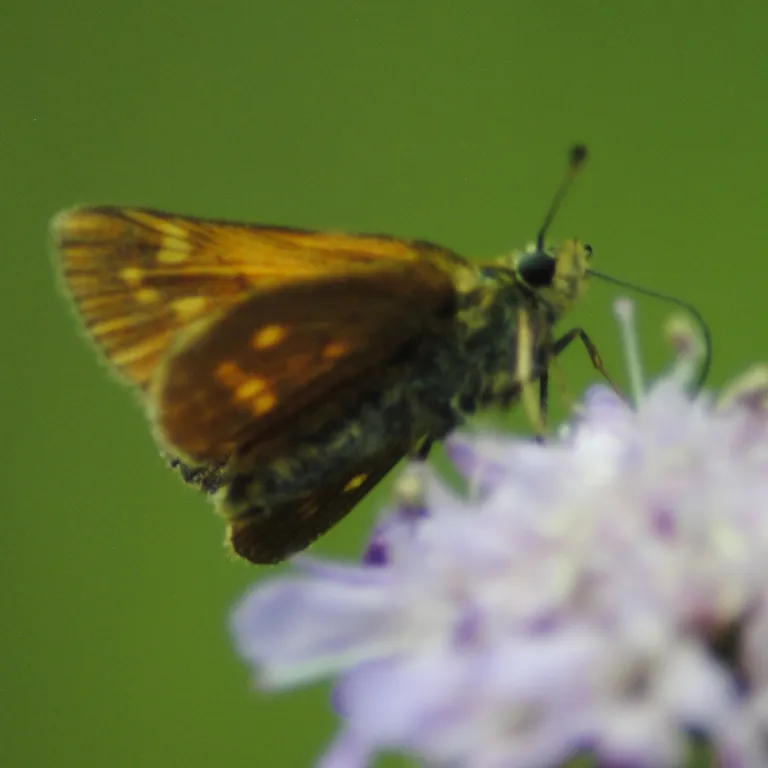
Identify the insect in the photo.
Ochlodes sylvanus (also Ochlodes venata)
